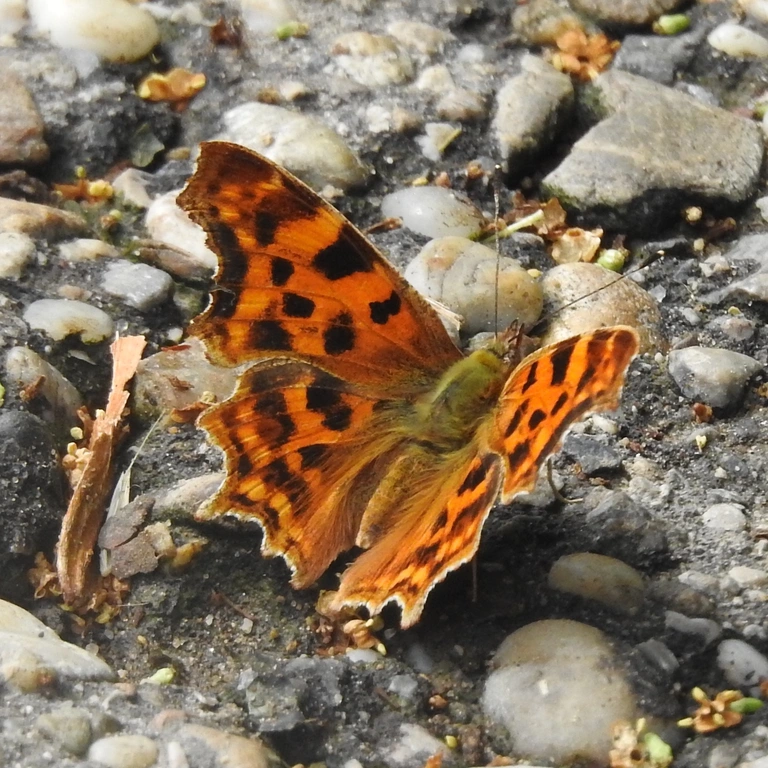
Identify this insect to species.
Polygonia c-album
